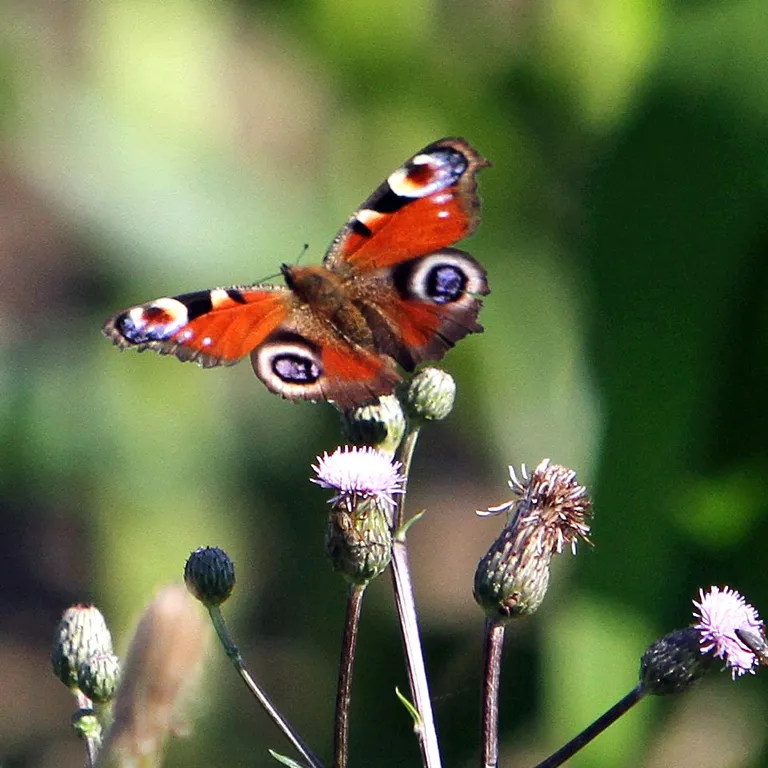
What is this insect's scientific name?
Aglais io
